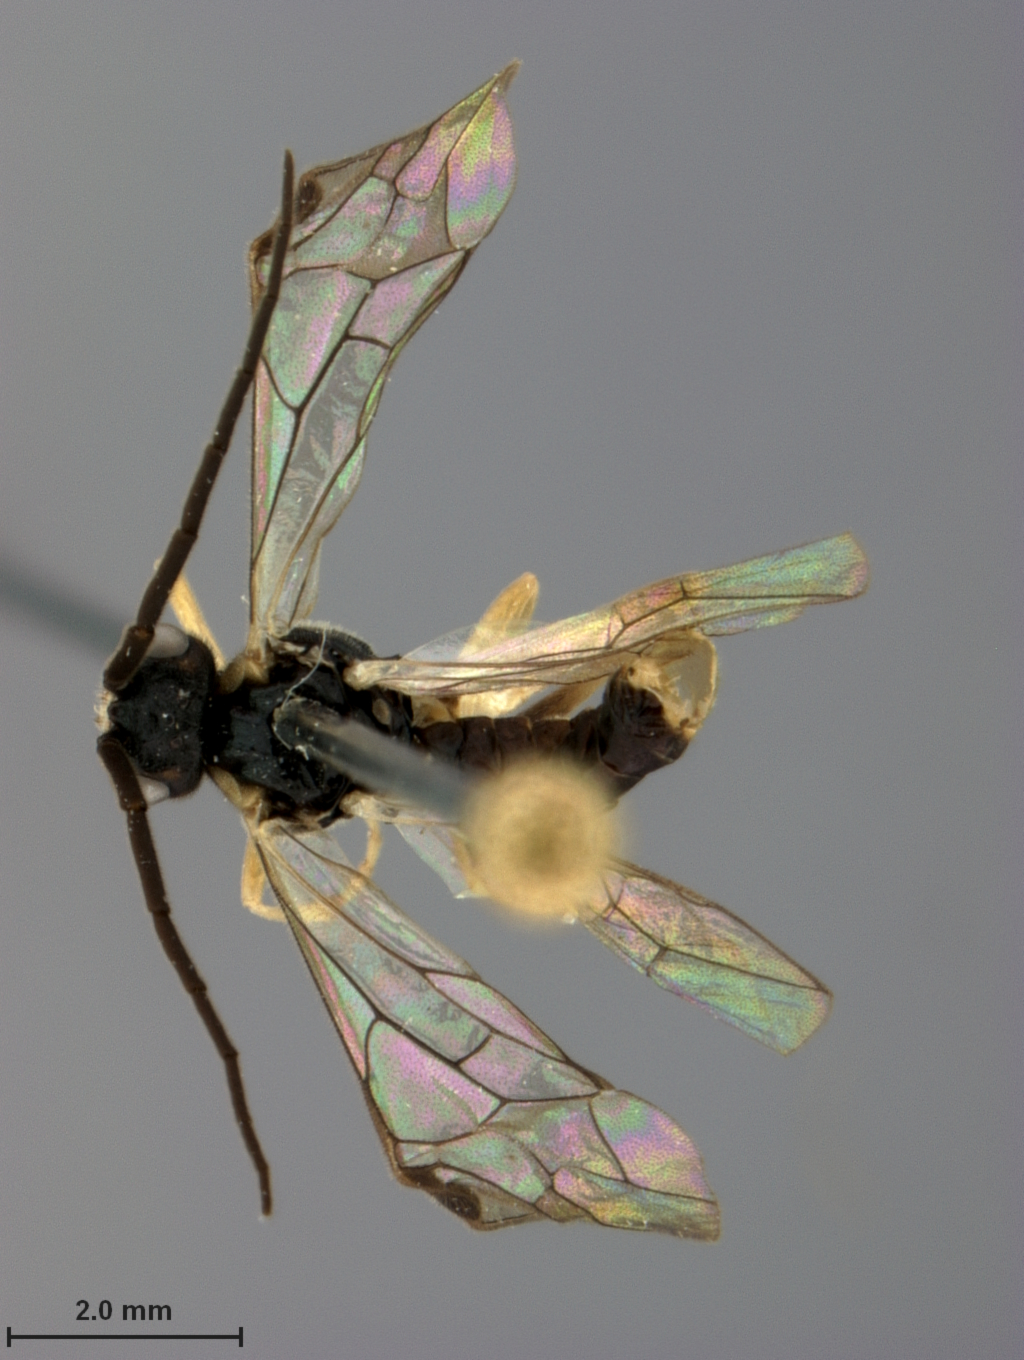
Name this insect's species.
Pachynematus hayachinensis
